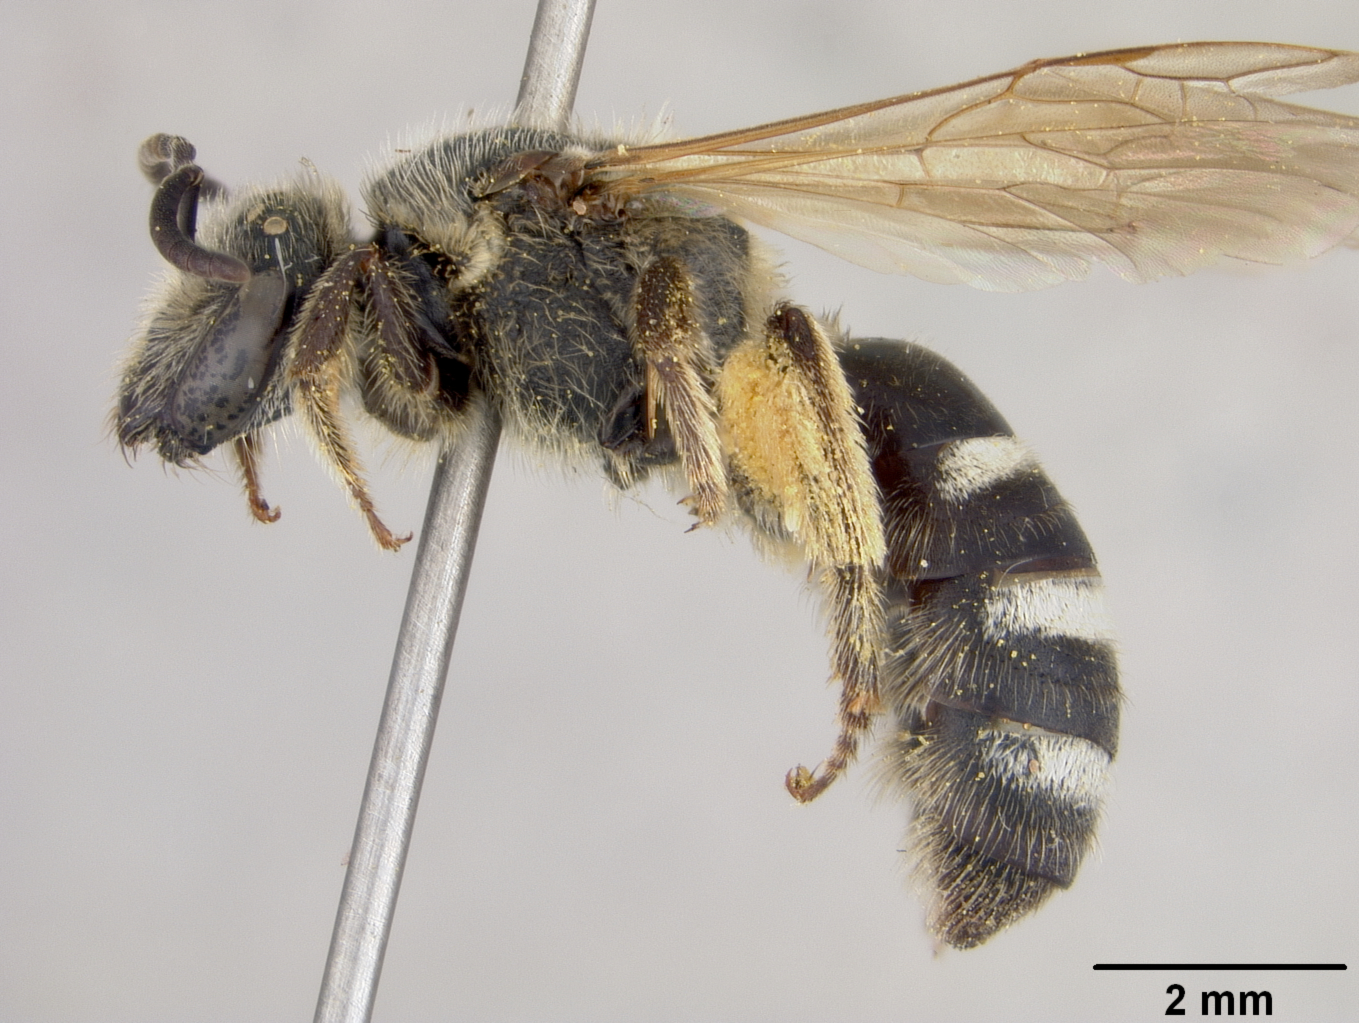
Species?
Lasioglossum paraforbesii
